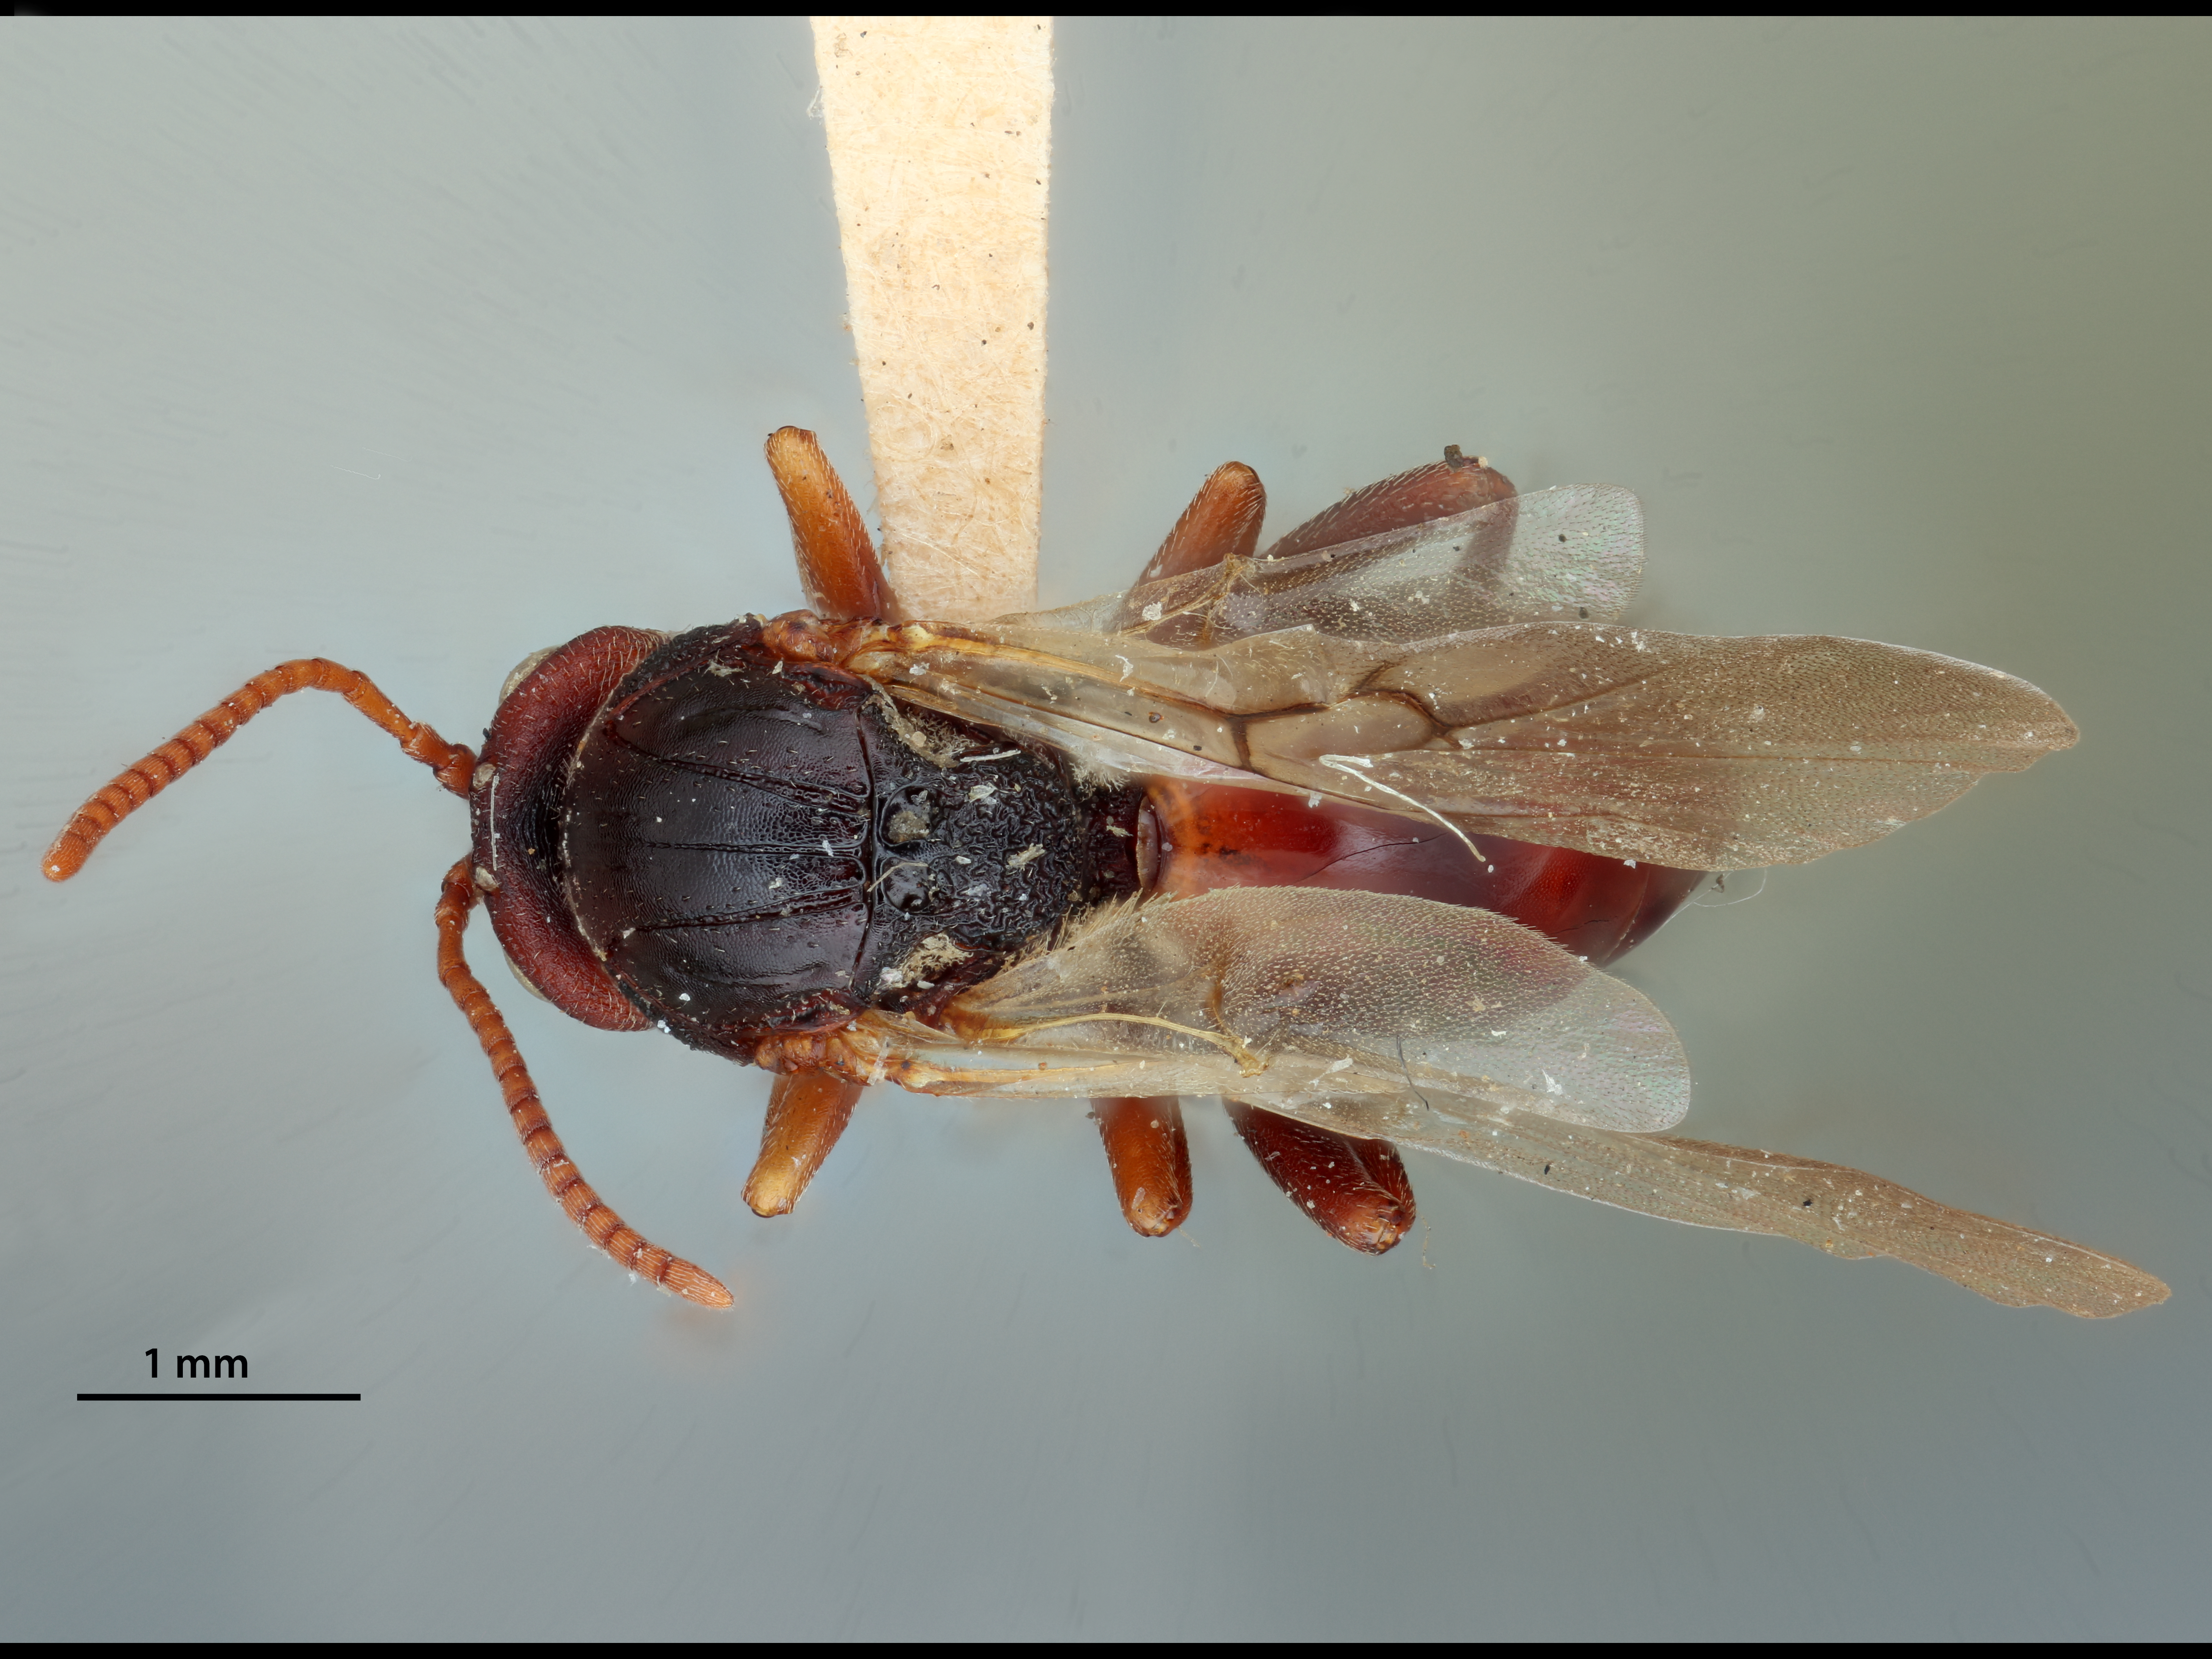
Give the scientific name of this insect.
Amphibolips montana
